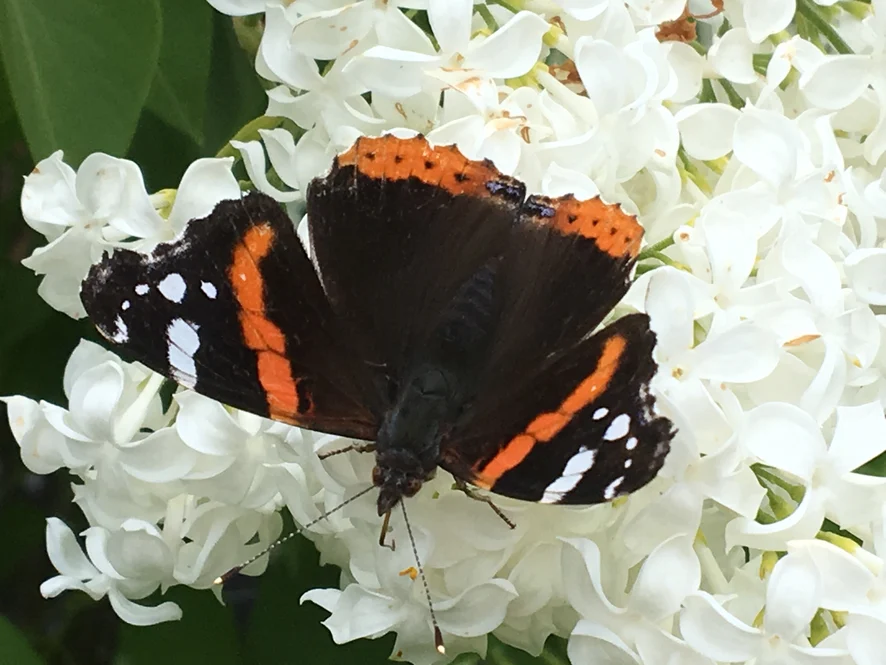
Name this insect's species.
Vanessa atalanta
